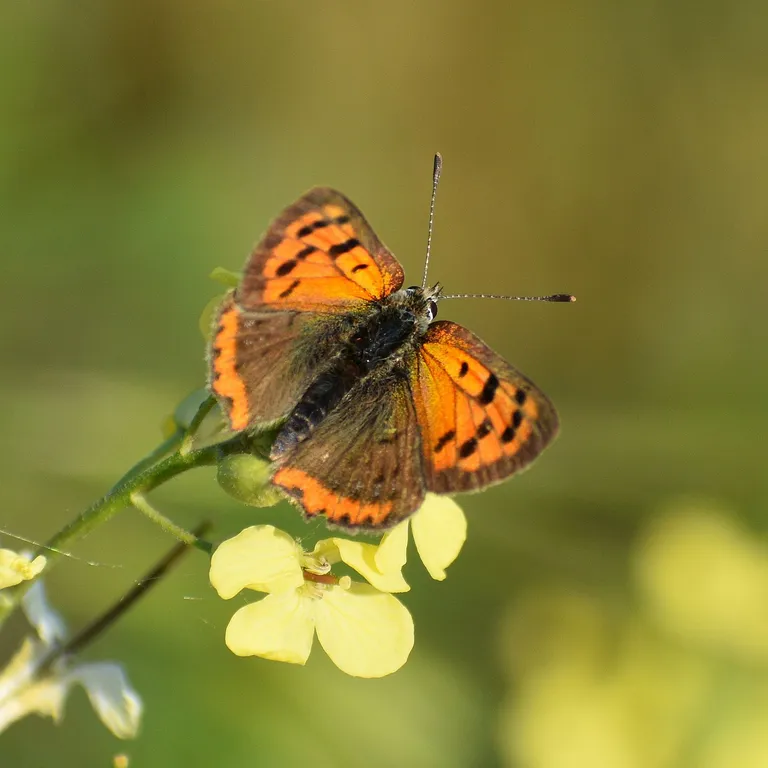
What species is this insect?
Lycaena phlaeas
